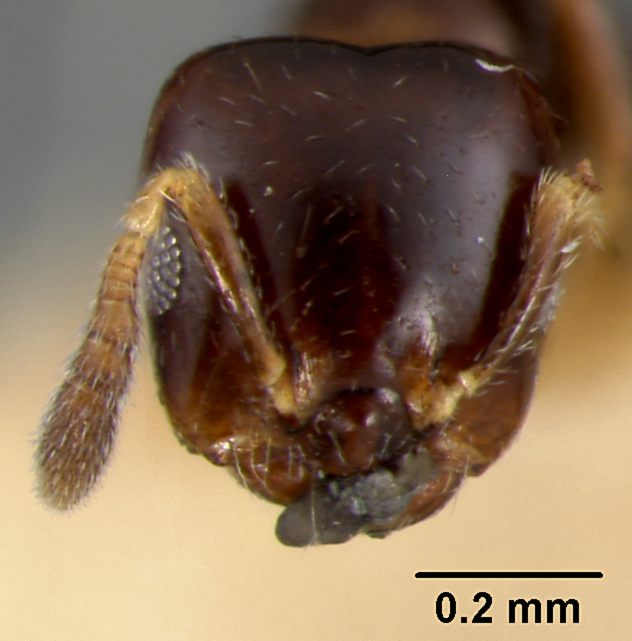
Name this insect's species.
Myrmelachista skwarrae
